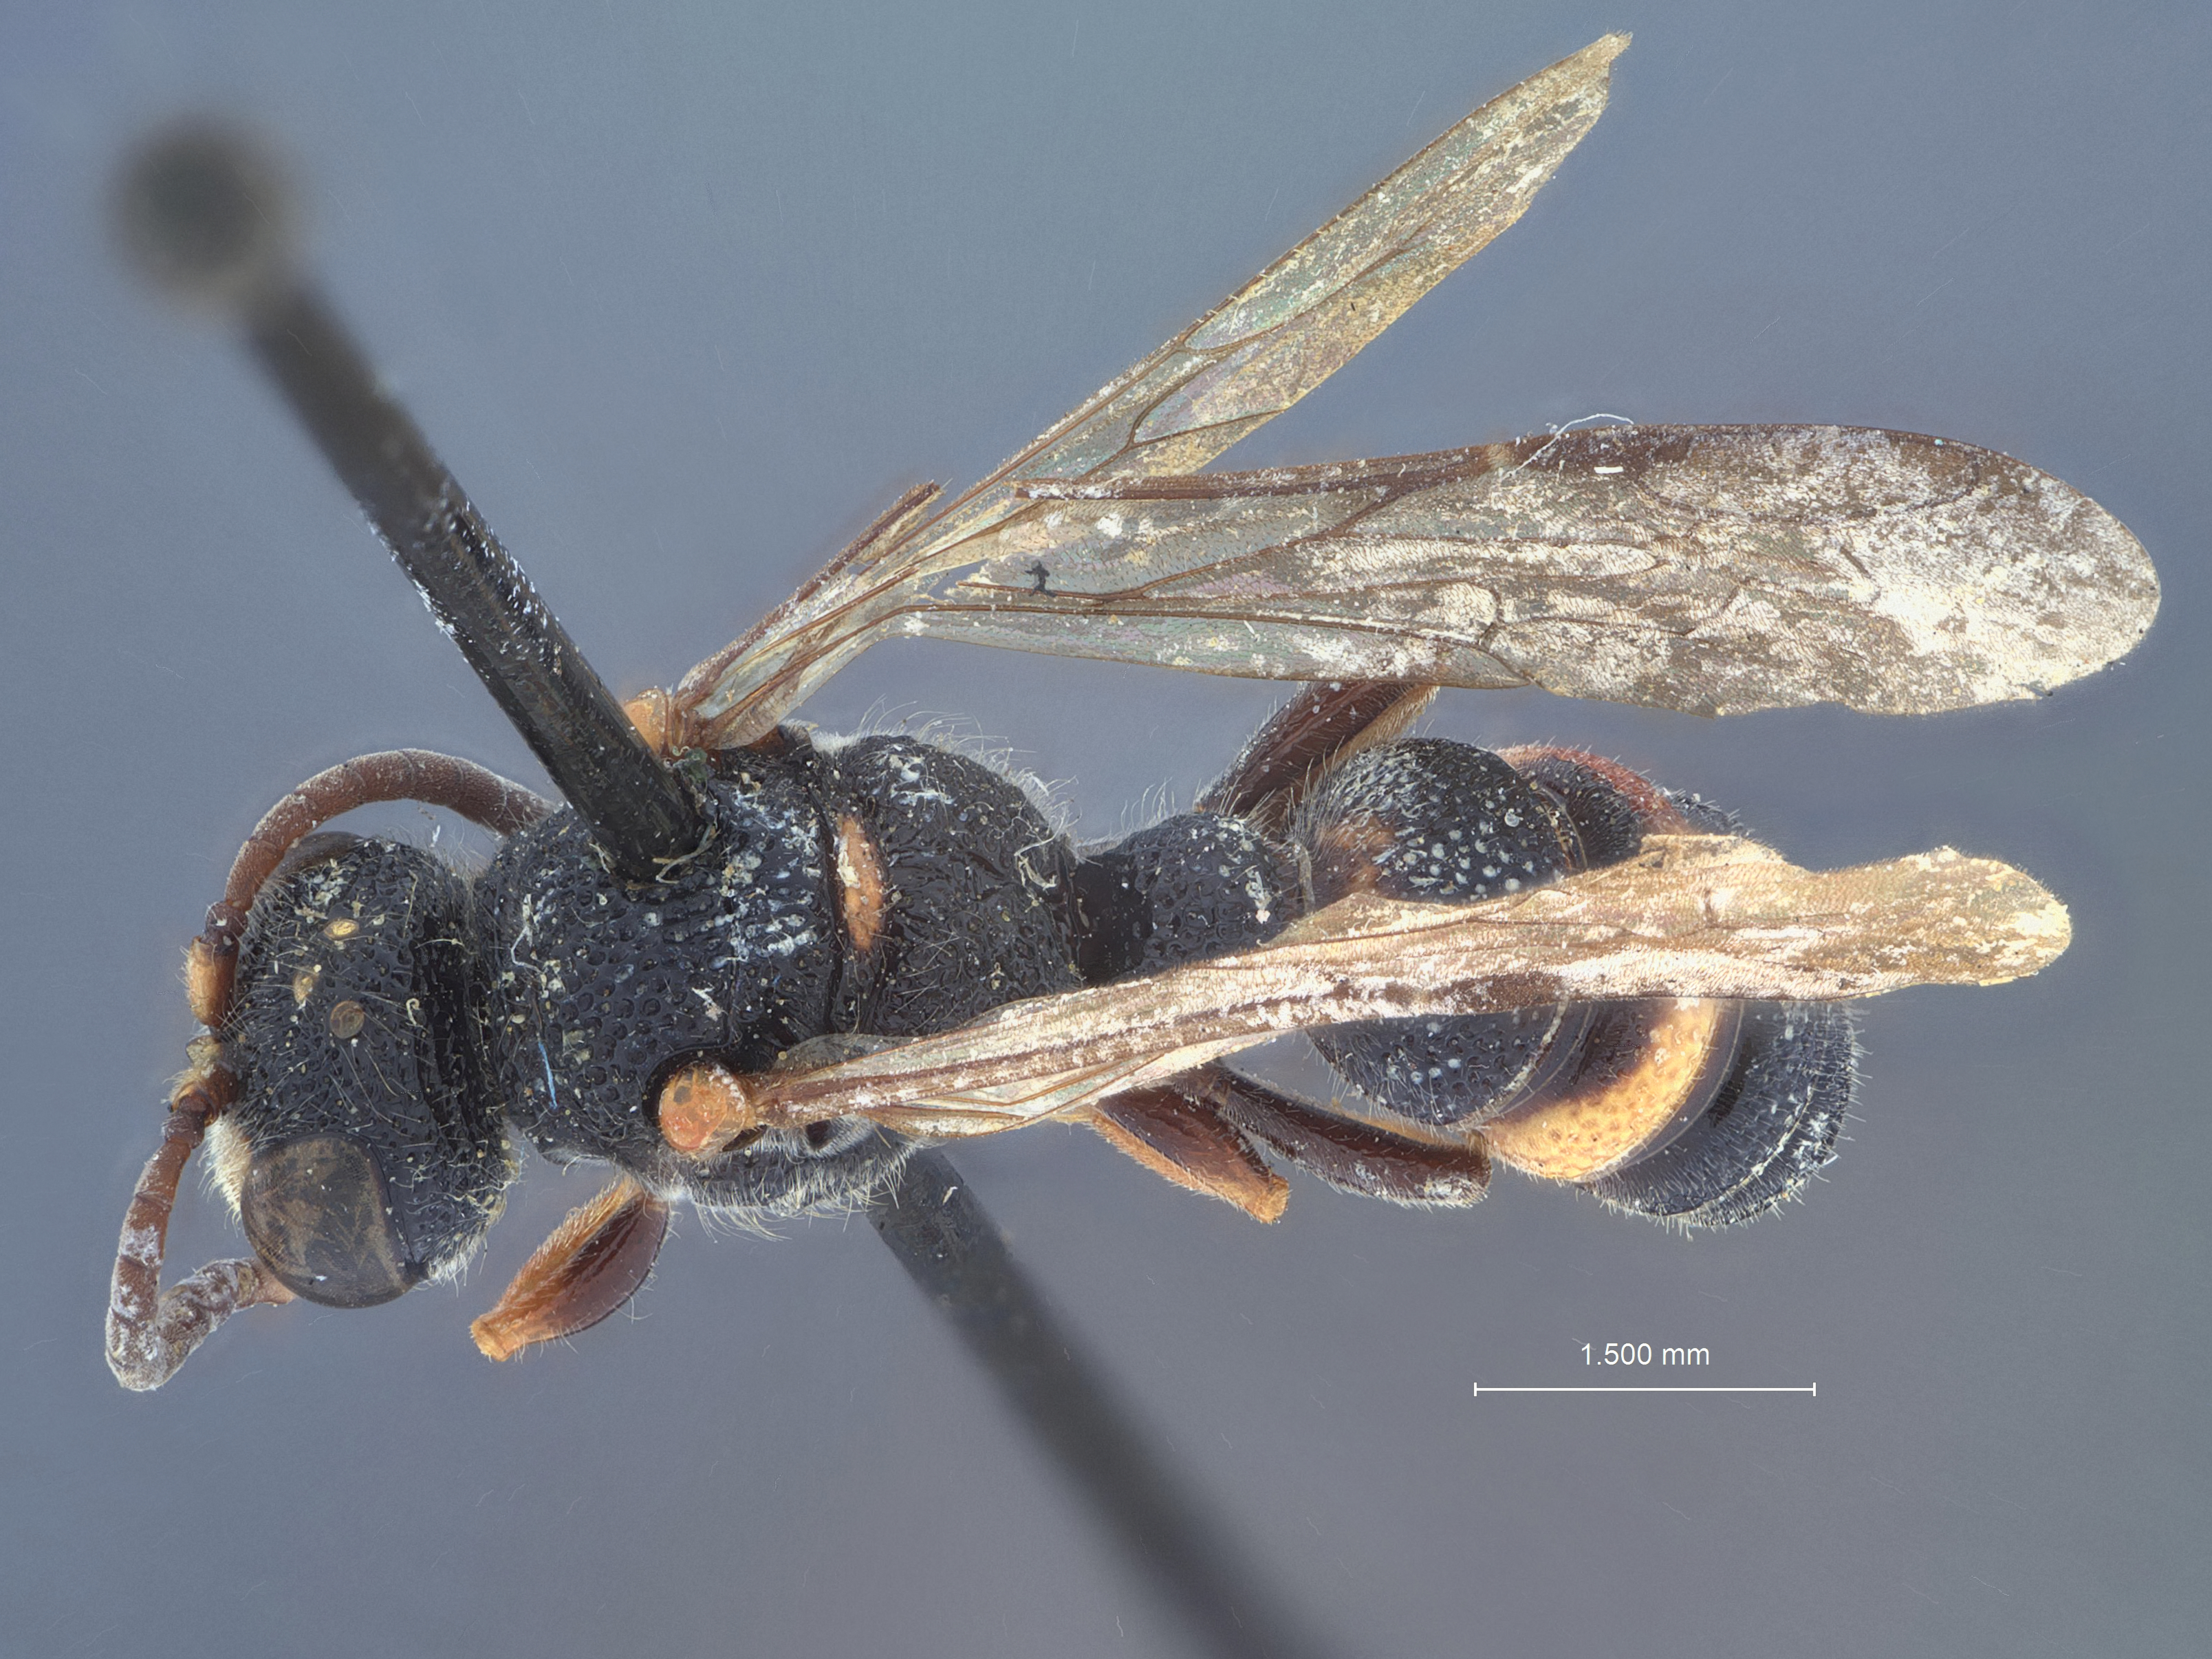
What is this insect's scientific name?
Cerceris fukaii
